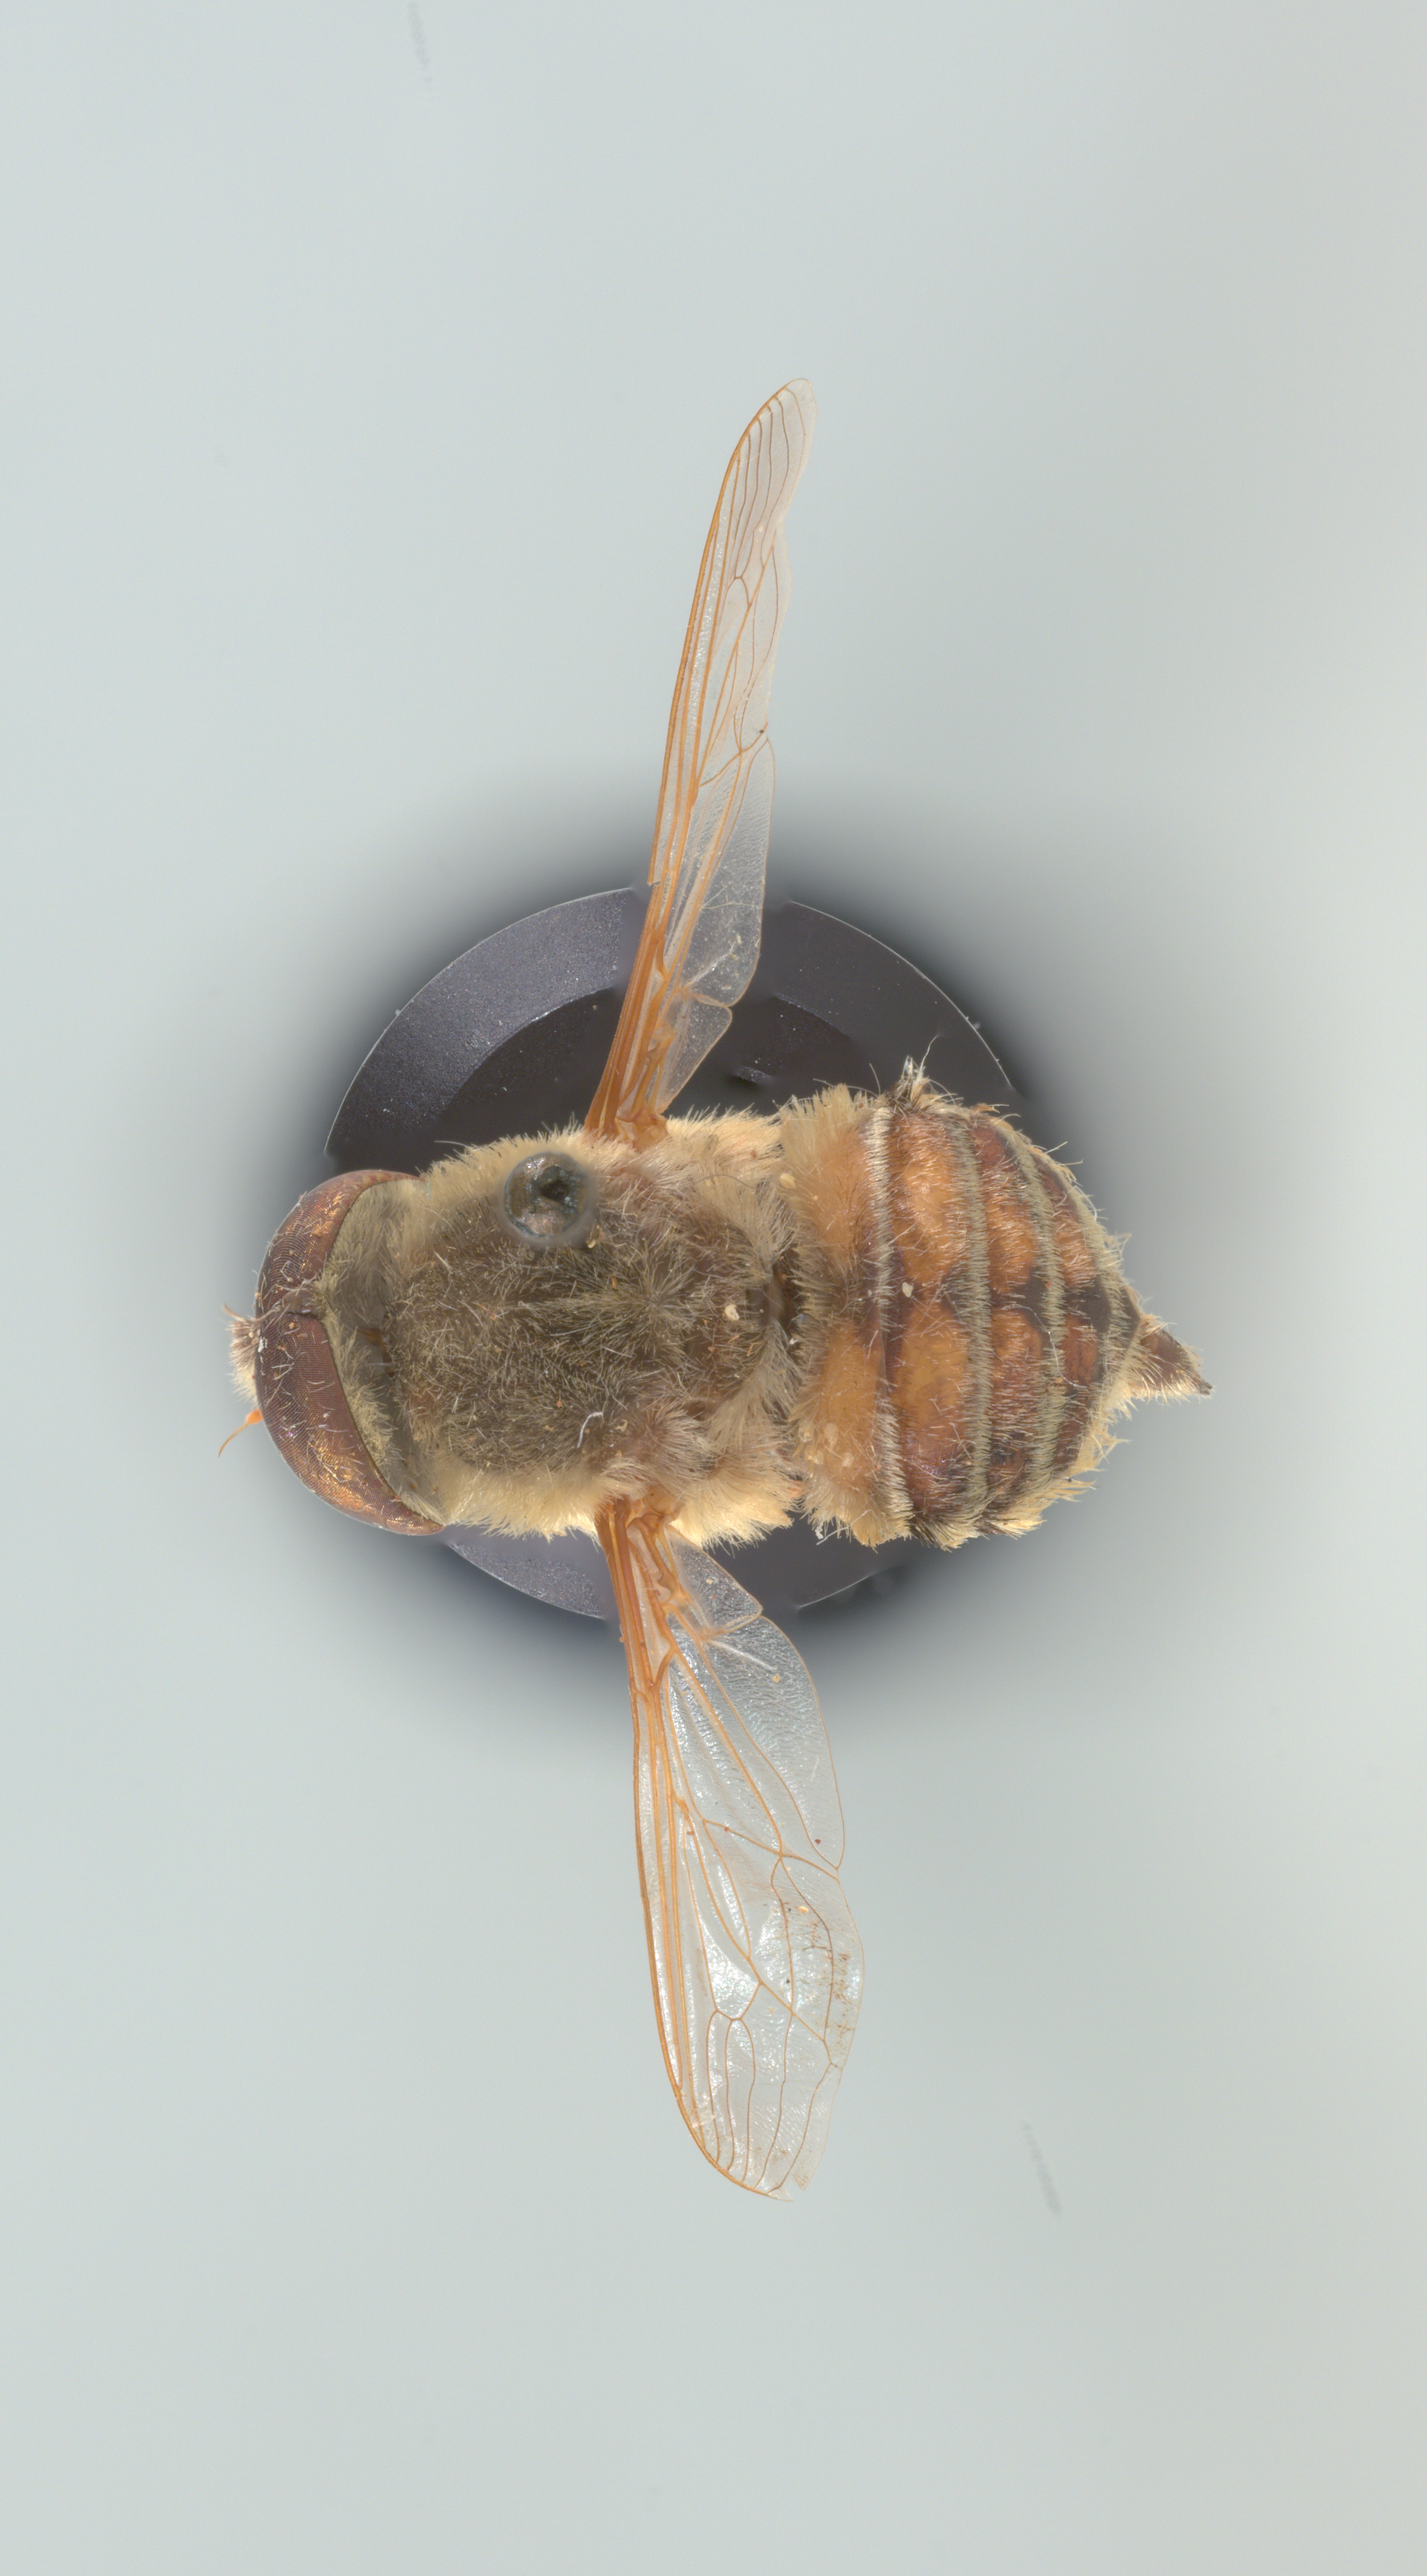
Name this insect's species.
Neorhynchocephalus volaticus
